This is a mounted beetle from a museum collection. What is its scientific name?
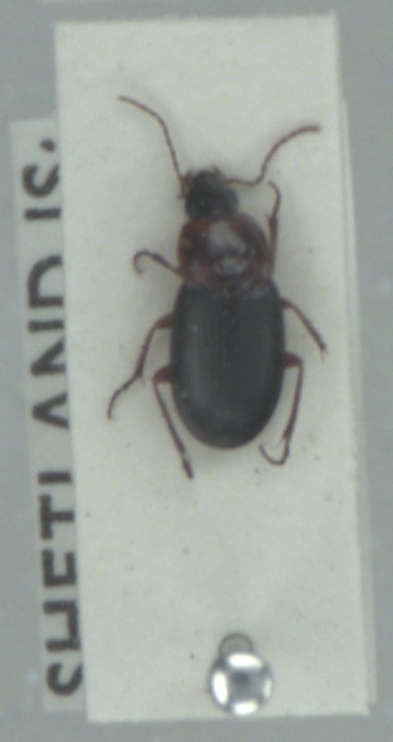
Calathus melanocephalus
